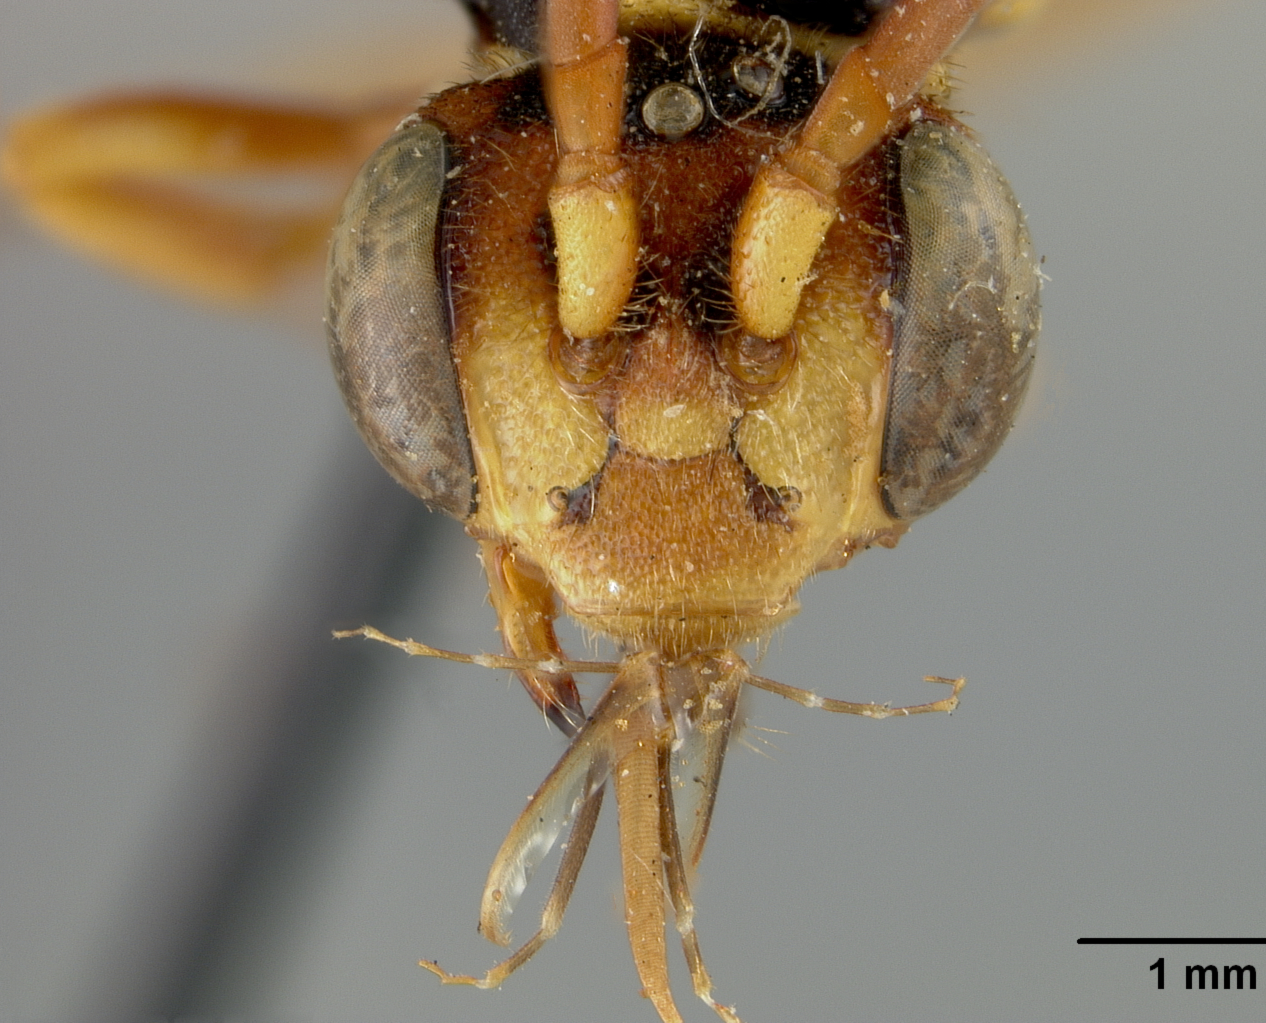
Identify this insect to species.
Nomada perivincta
